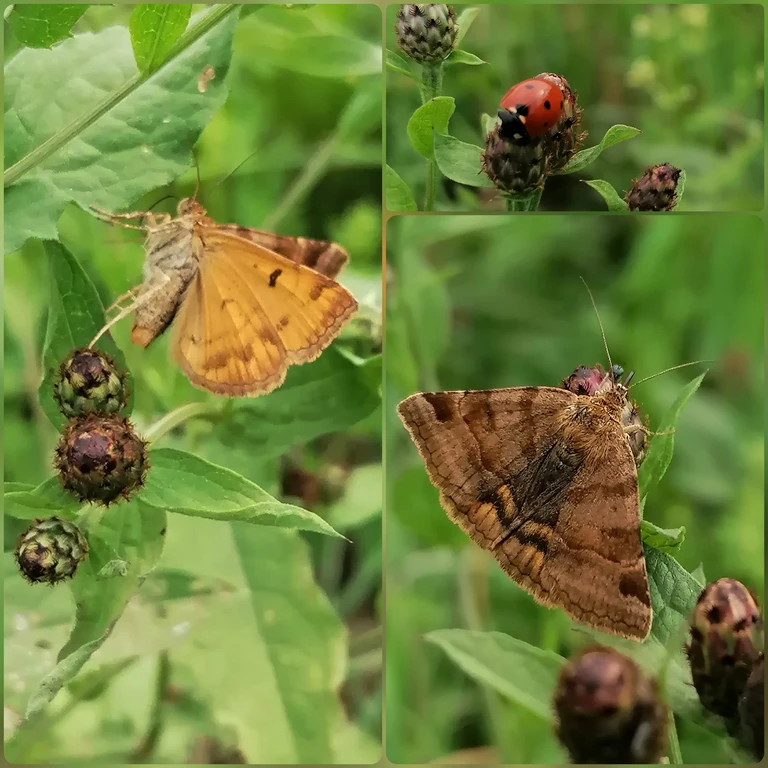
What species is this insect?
Euclidia glyphica
